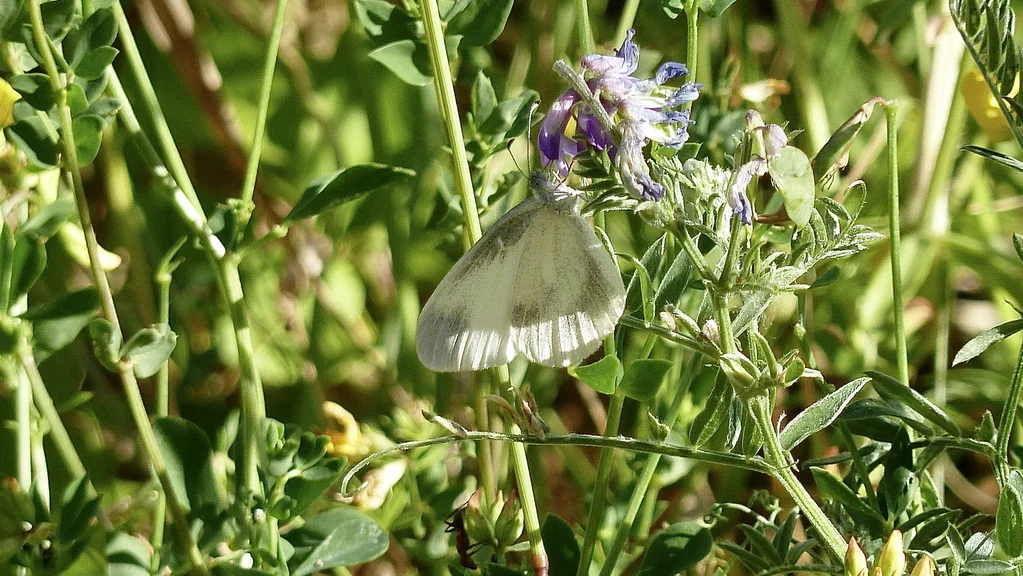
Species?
Leptidea sinapis/juvernica
